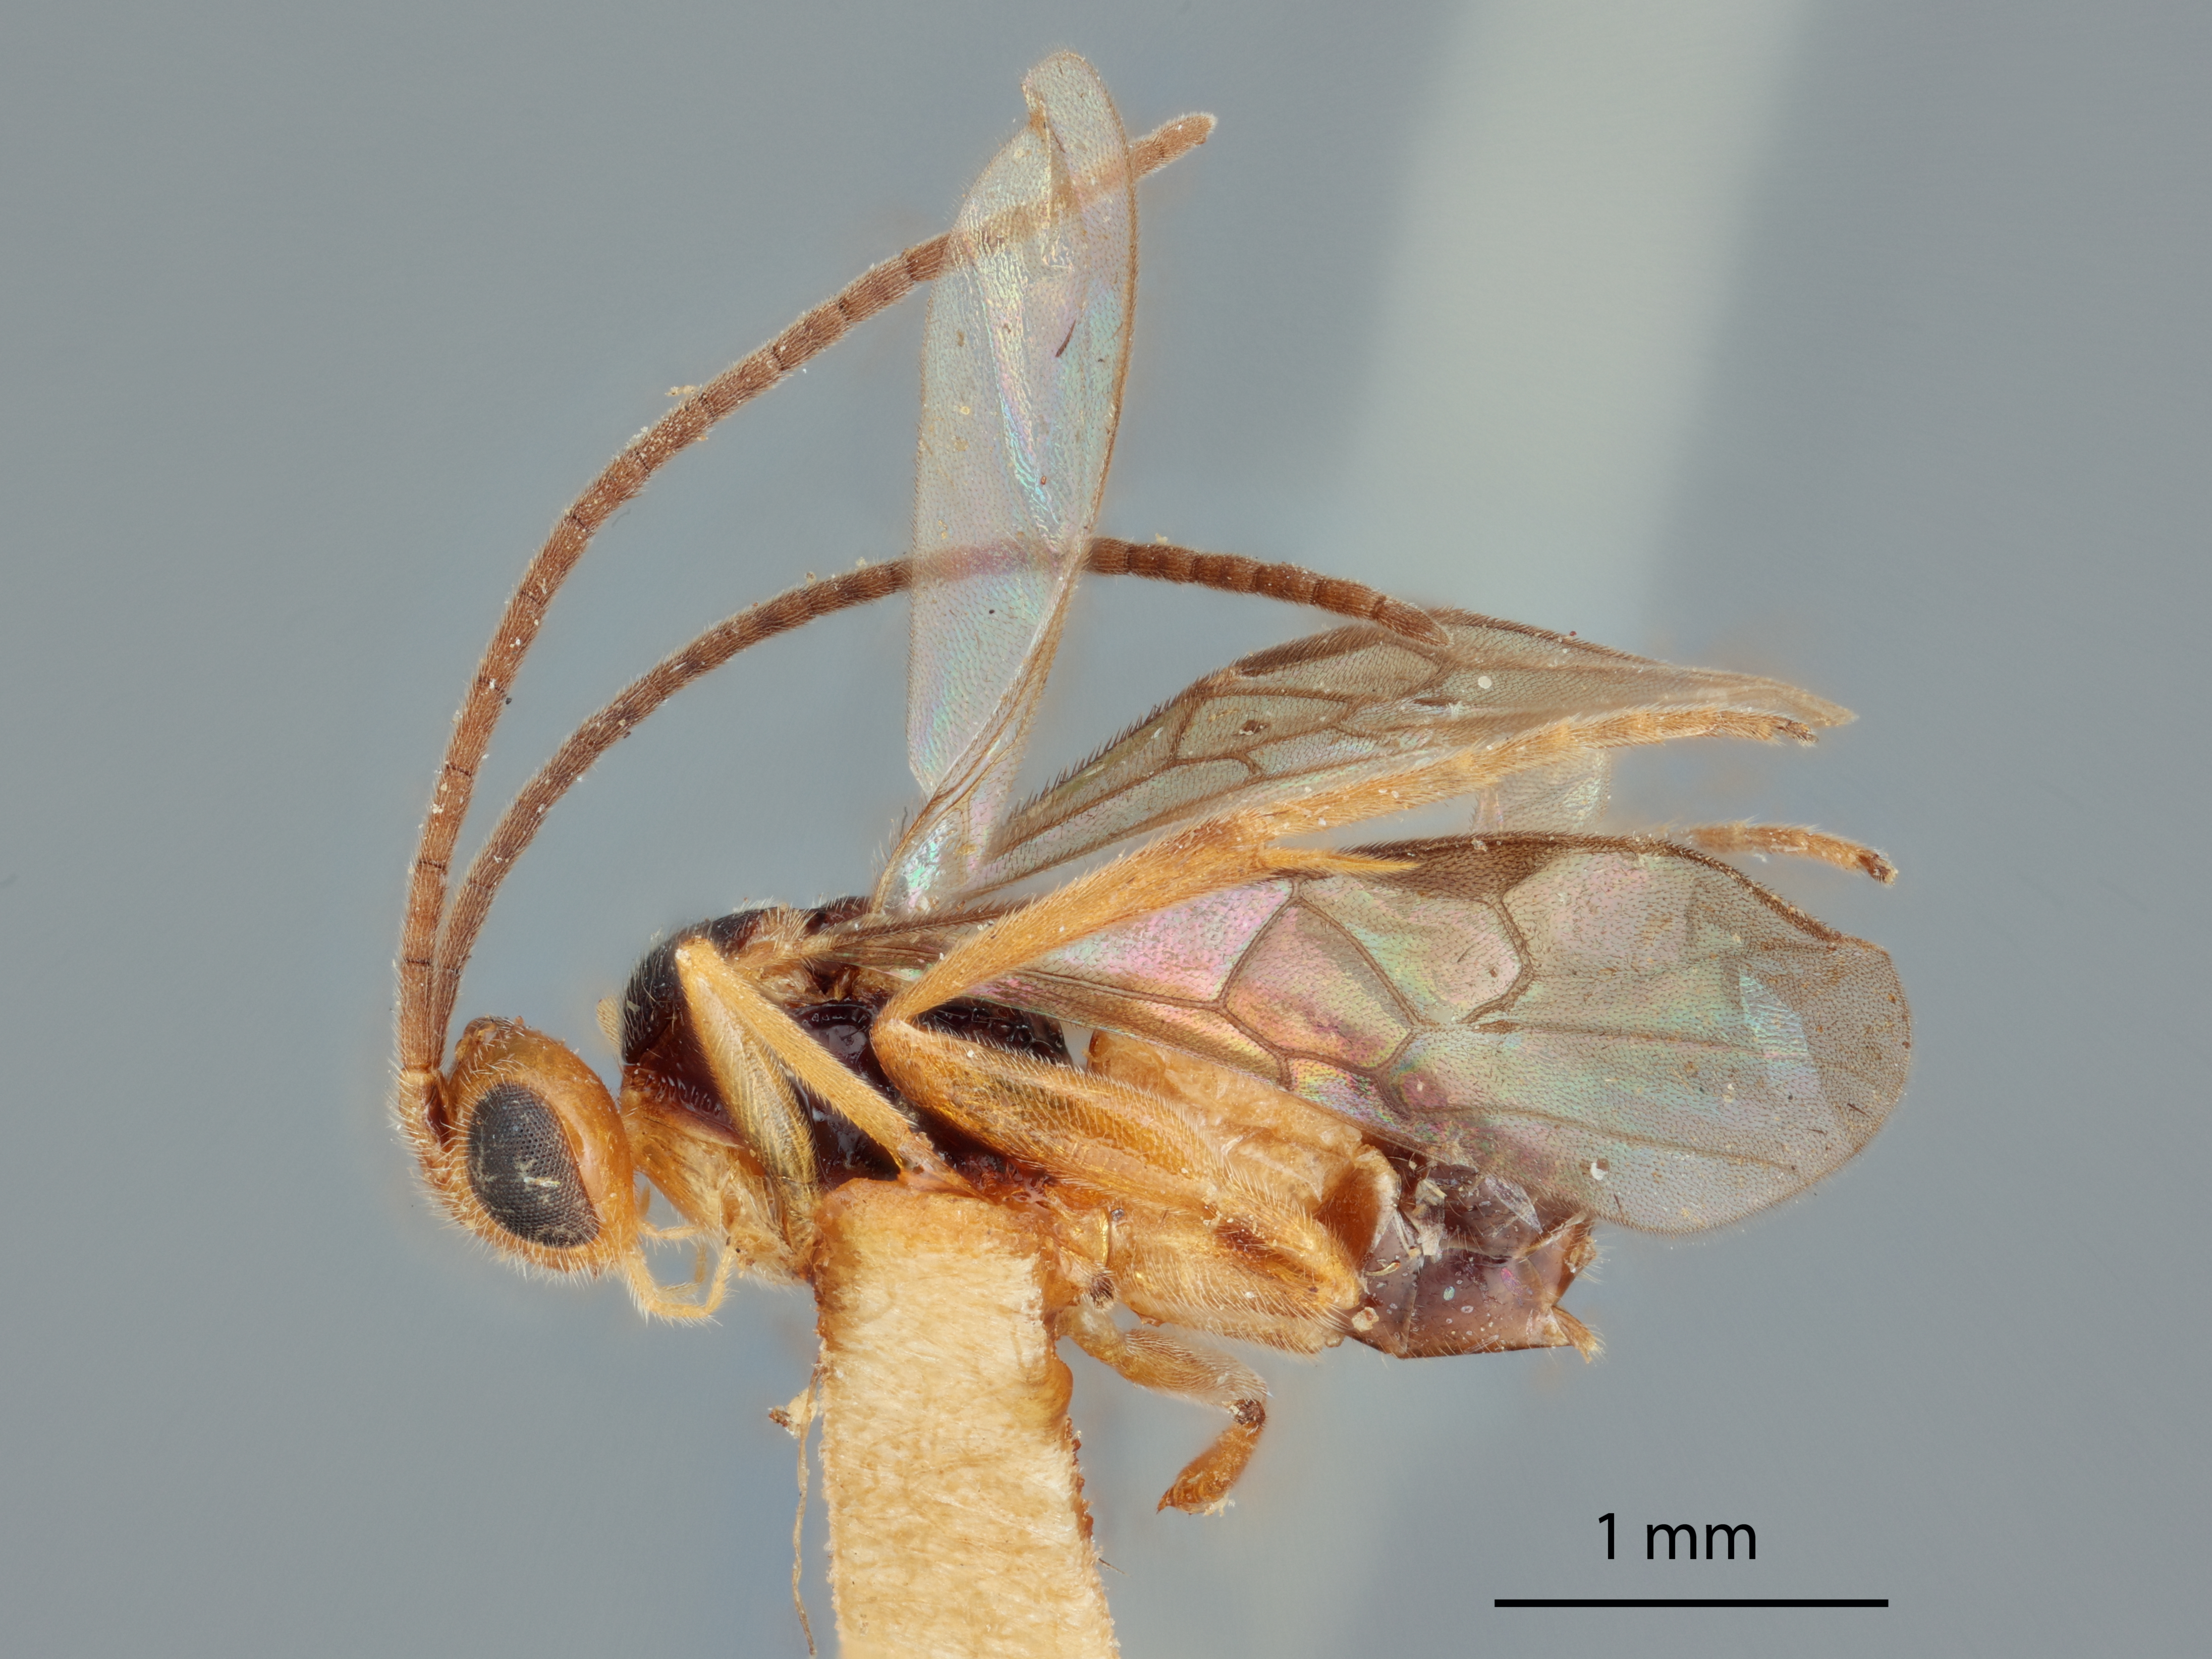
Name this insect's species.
Protomicroplitis seriphus
